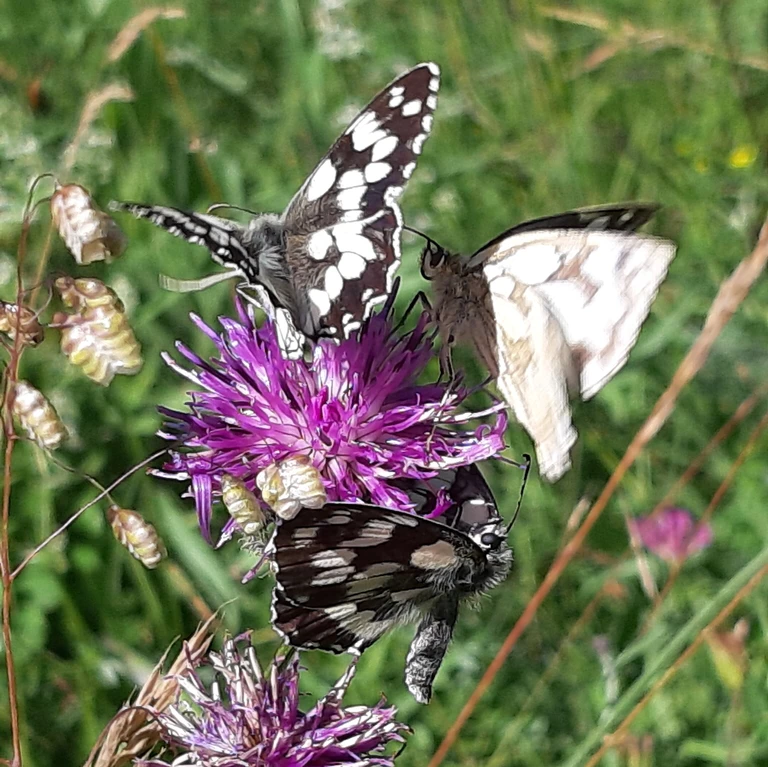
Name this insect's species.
Melanargia galathea
